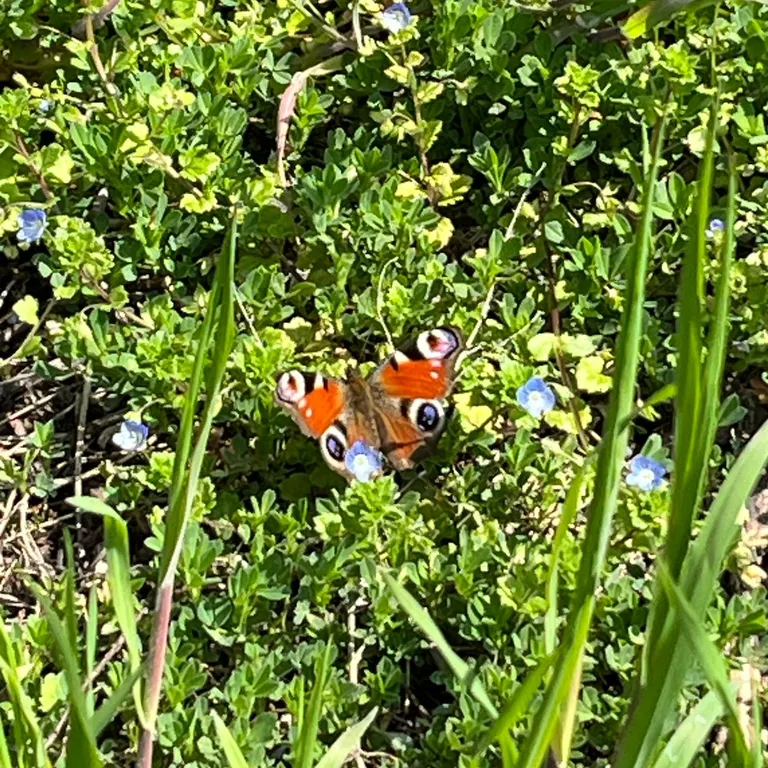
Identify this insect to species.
Aglais io
